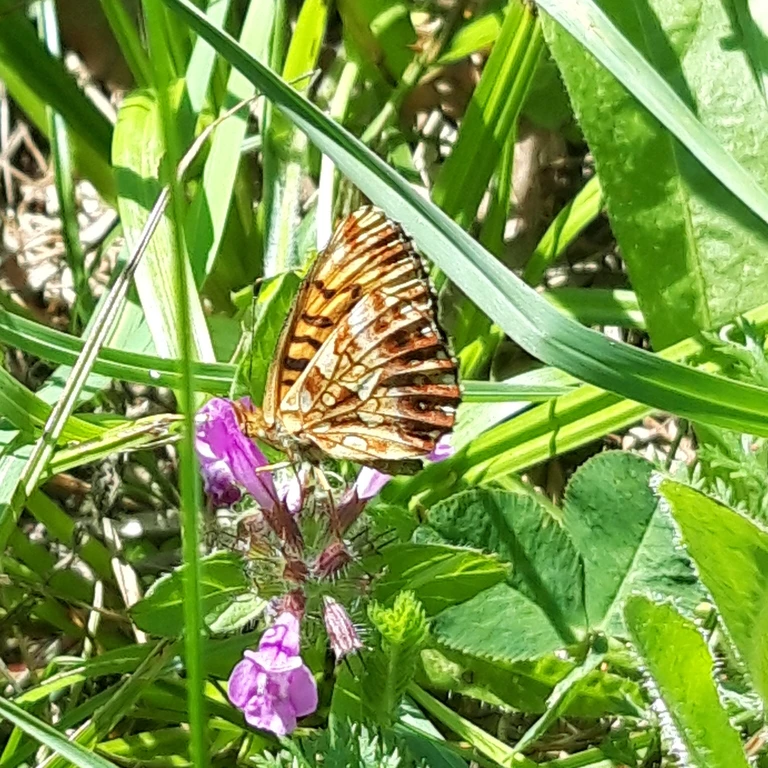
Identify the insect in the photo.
Boloria dia
